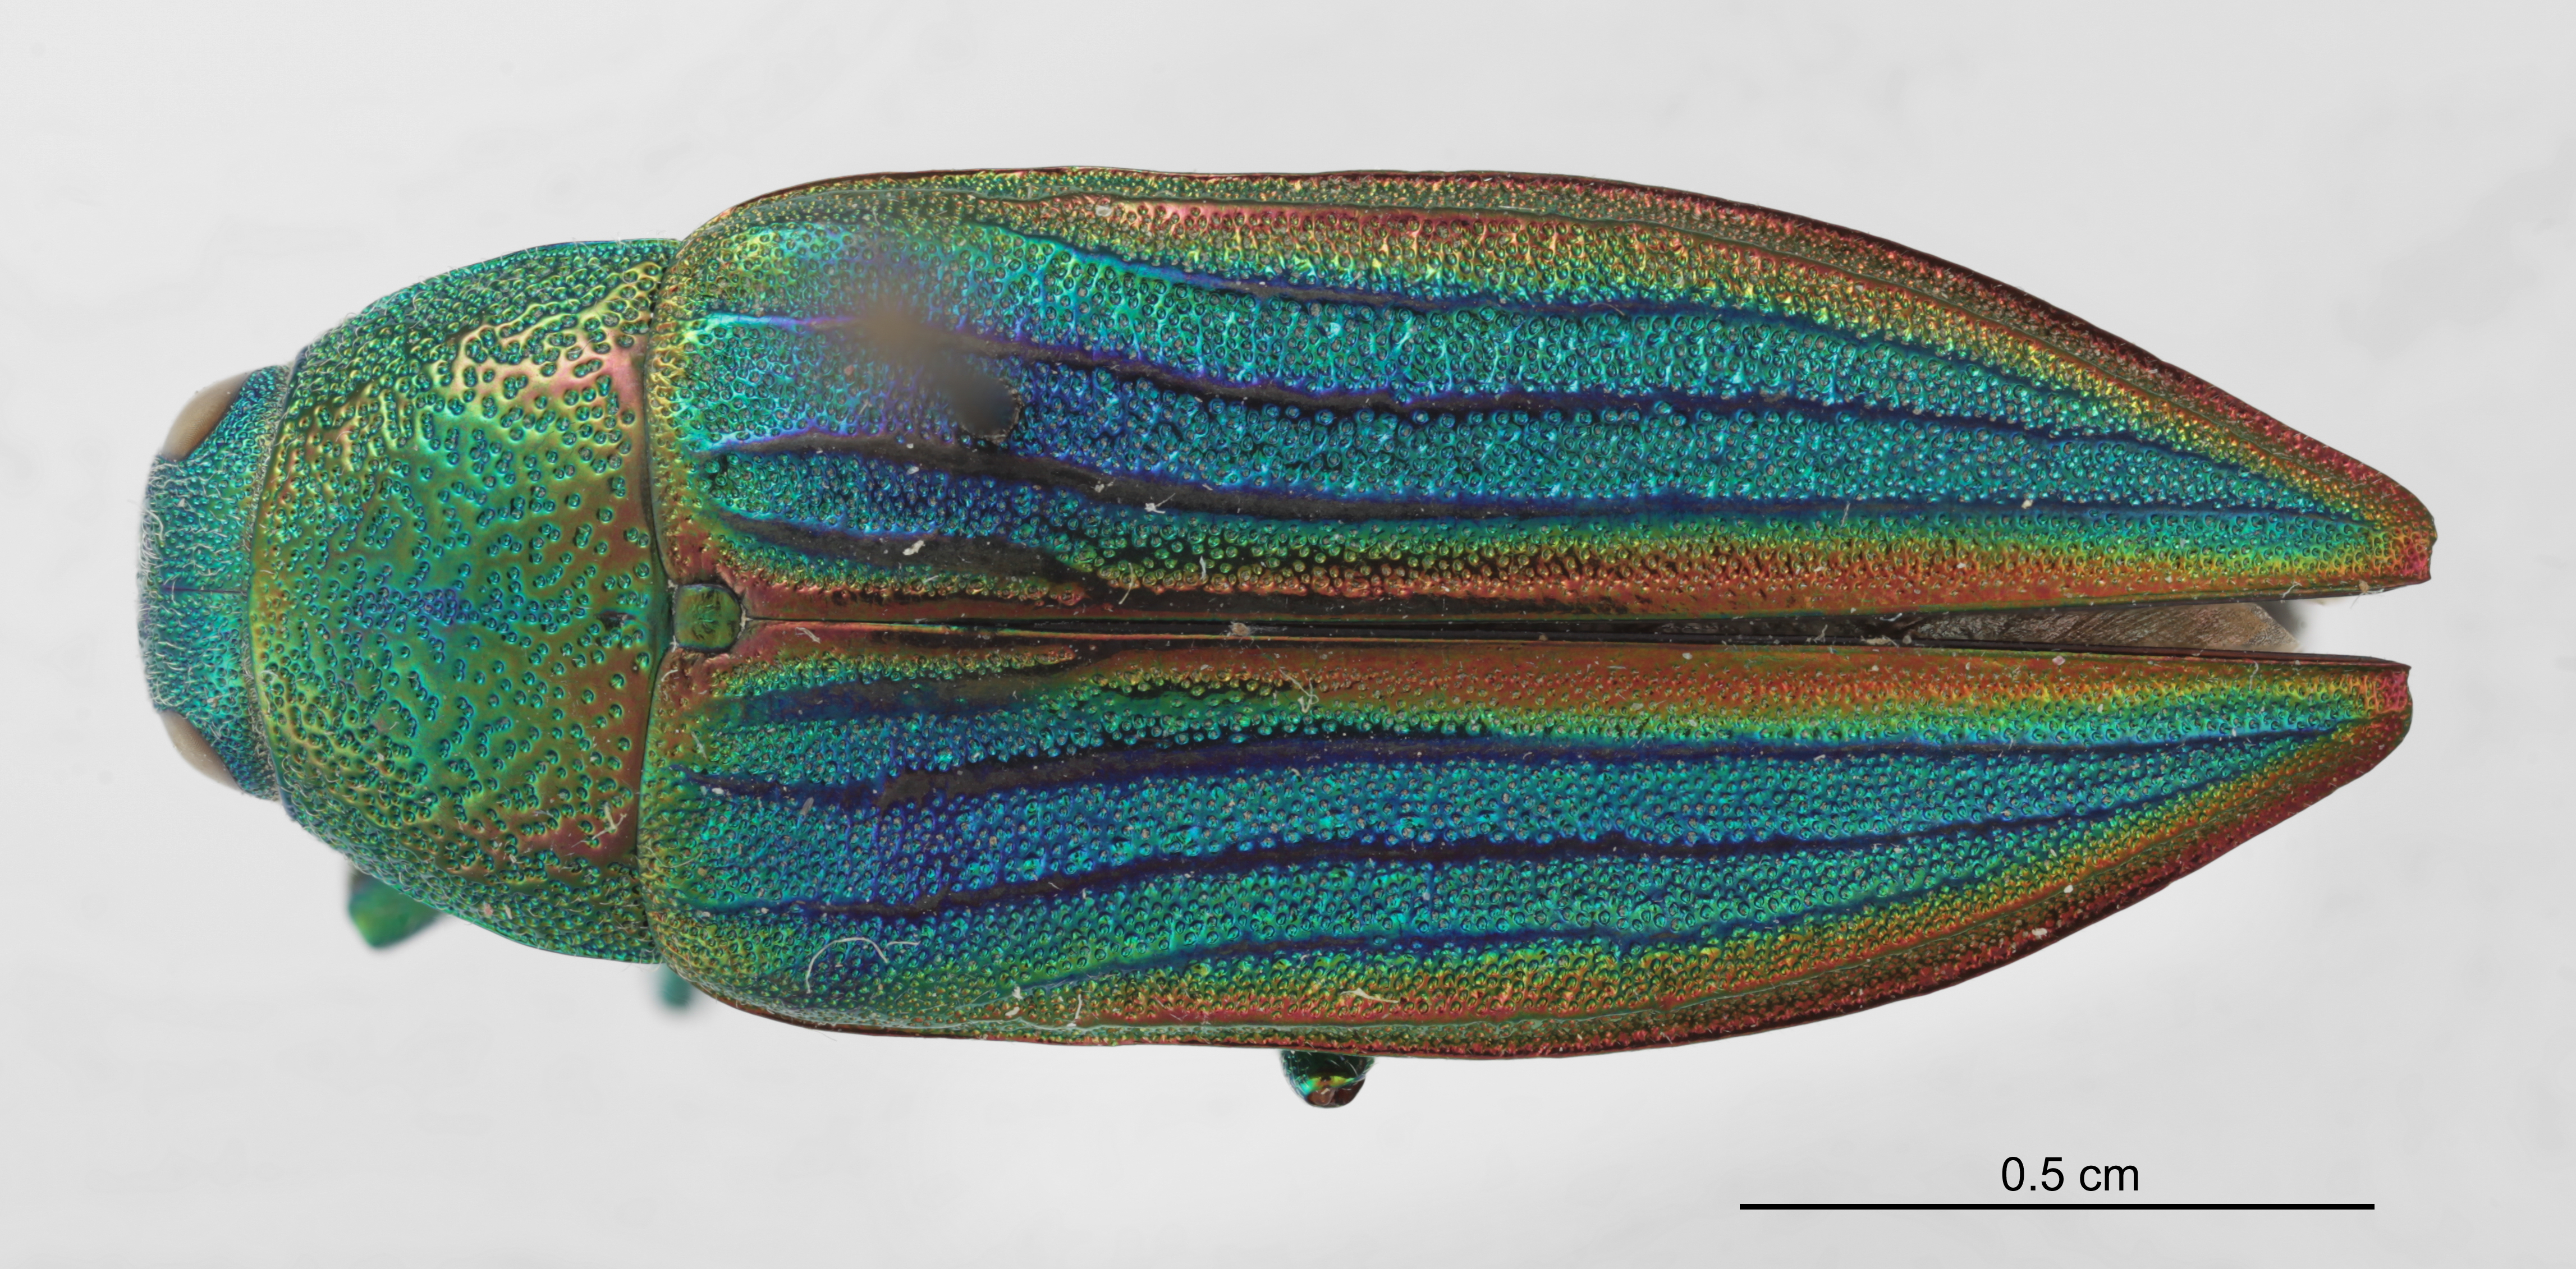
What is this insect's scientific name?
Buprestis aurulenta
